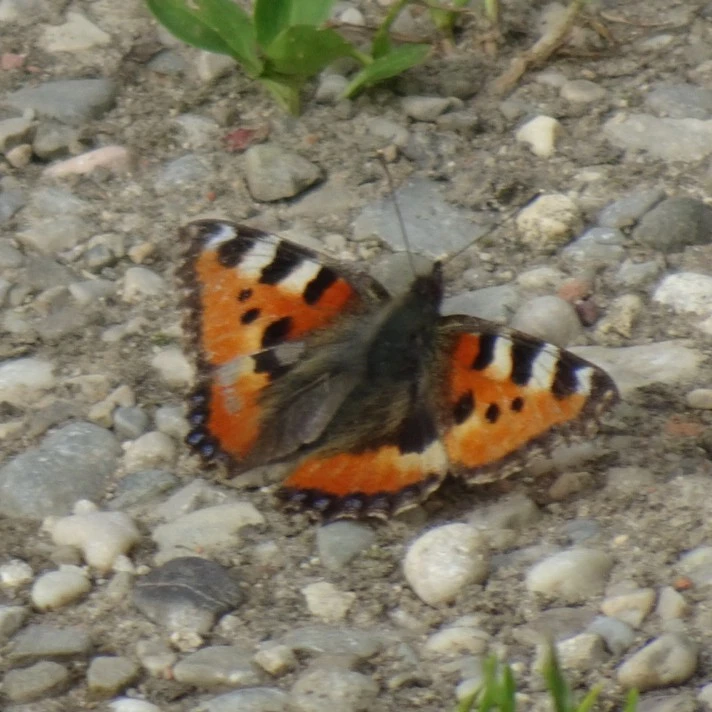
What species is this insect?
Aglais urticae
